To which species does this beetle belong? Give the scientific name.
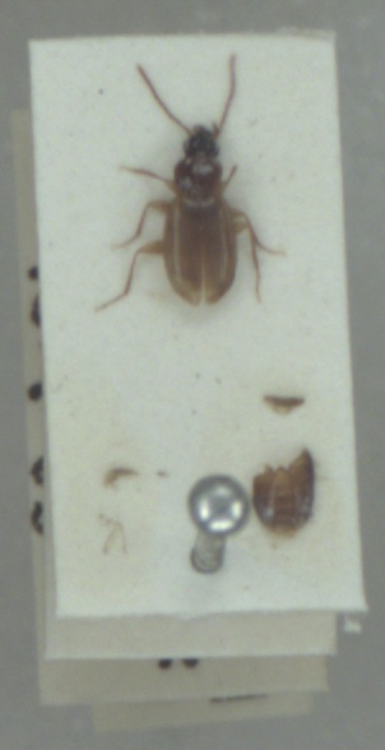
Trechus quadristriatus
